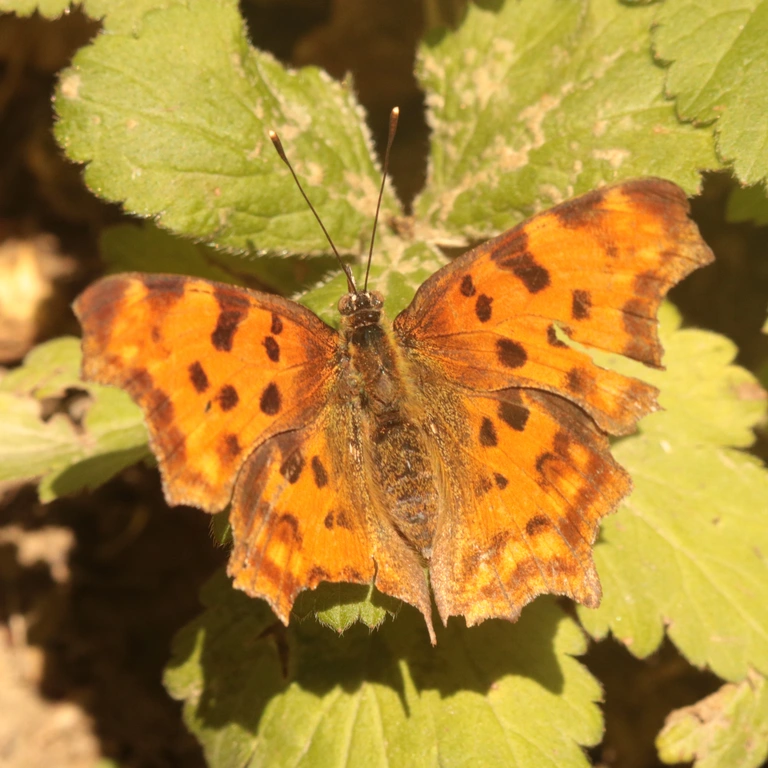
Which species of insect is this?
Polygonia c-album
